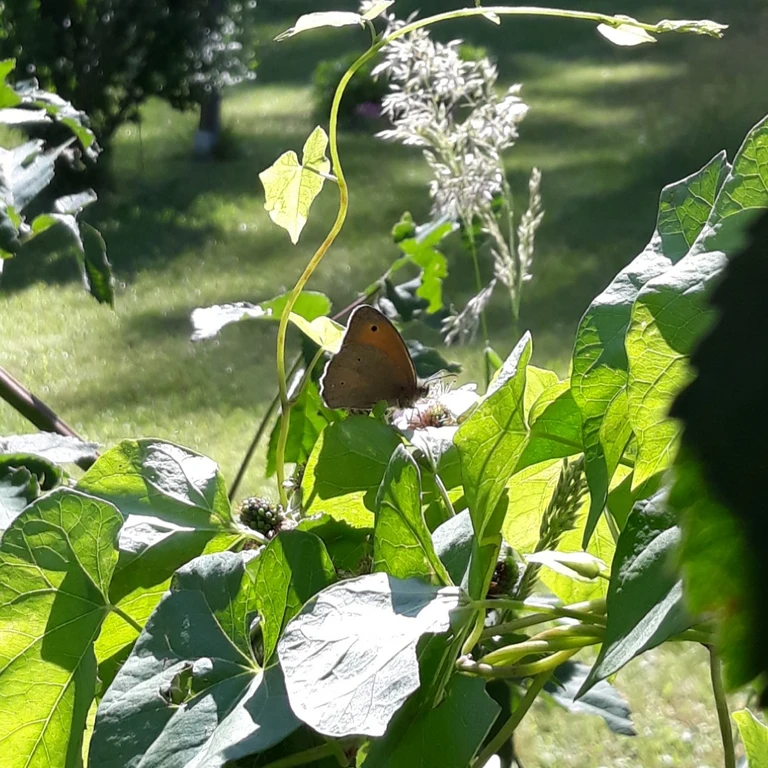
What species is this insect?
Maniola jurtina
